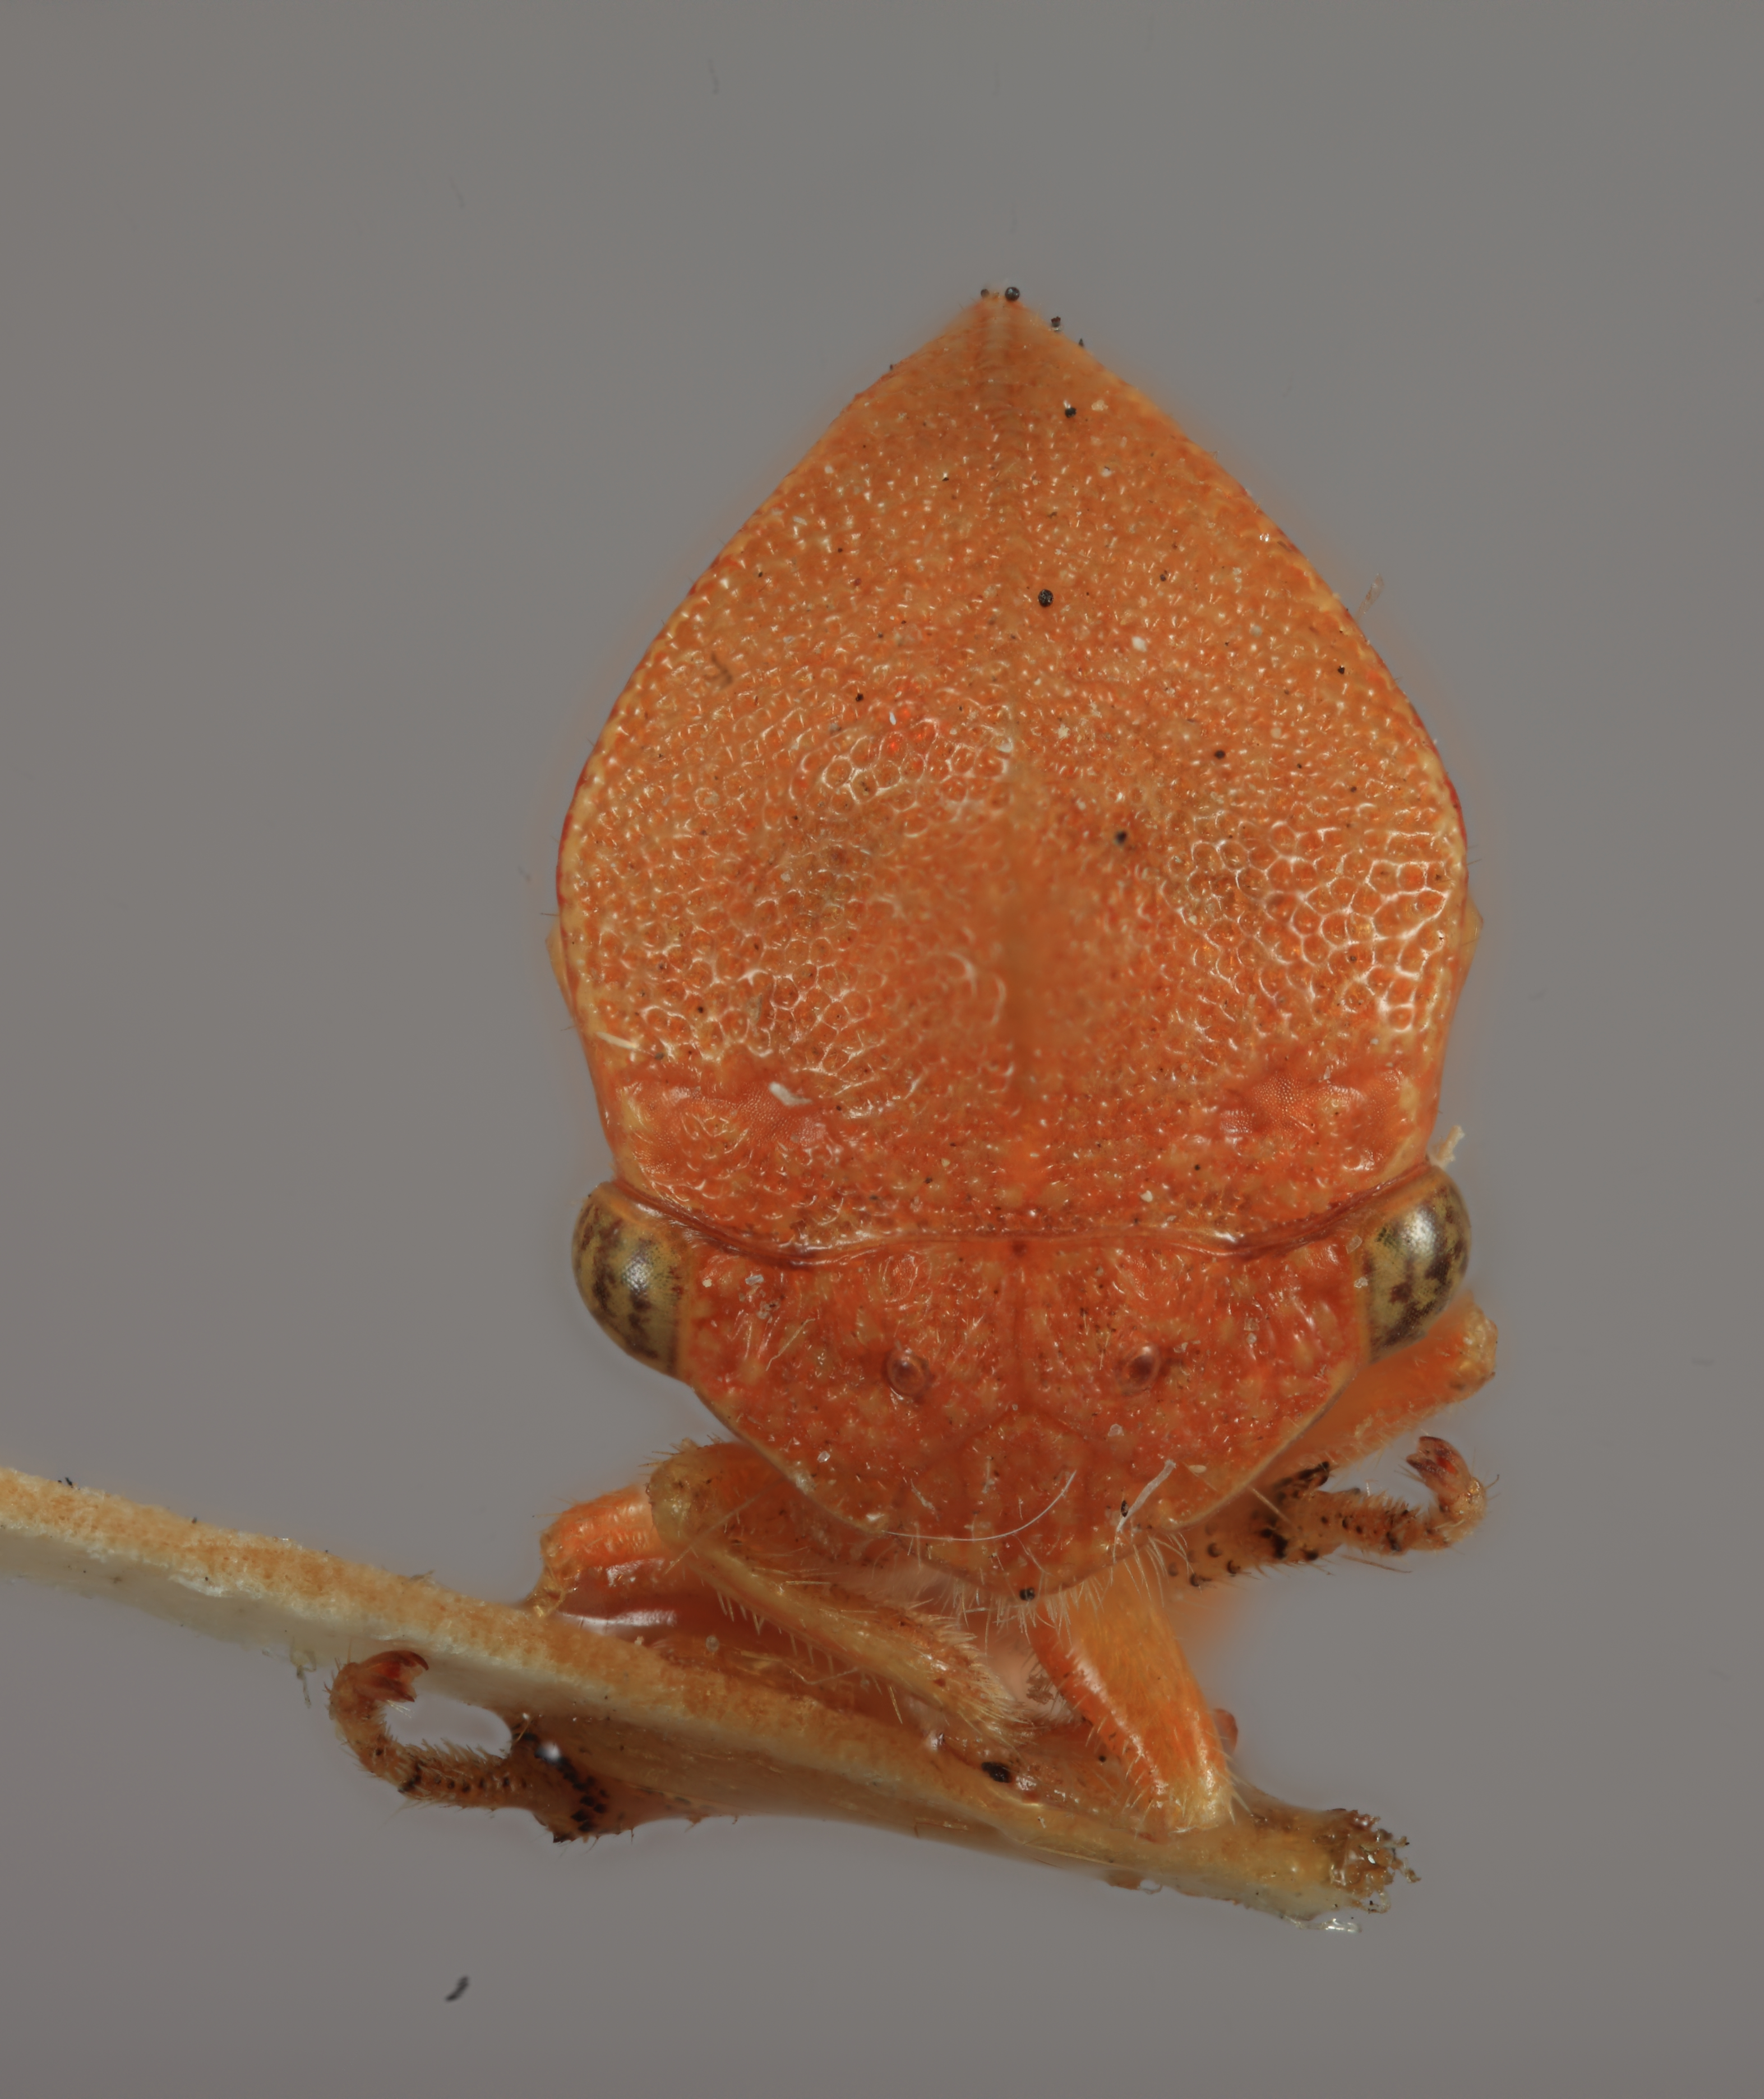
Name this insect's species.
Membracis festina
